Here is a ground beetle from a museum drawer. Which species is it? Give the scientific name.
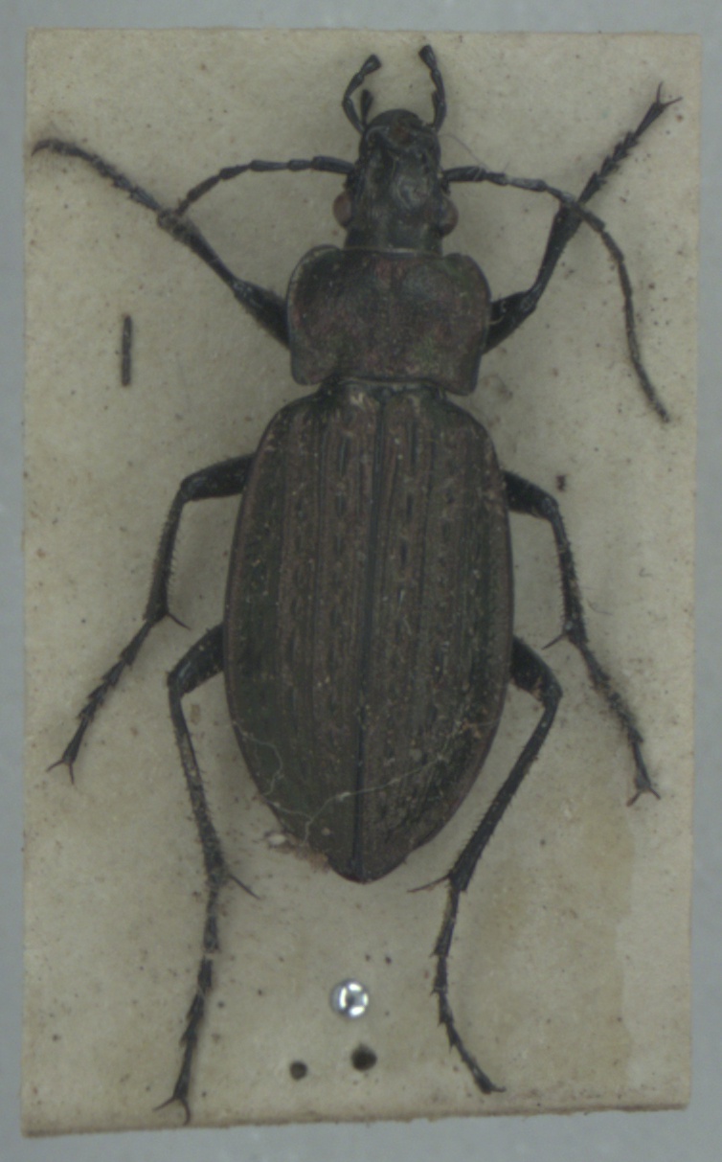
Carabus granulatus
